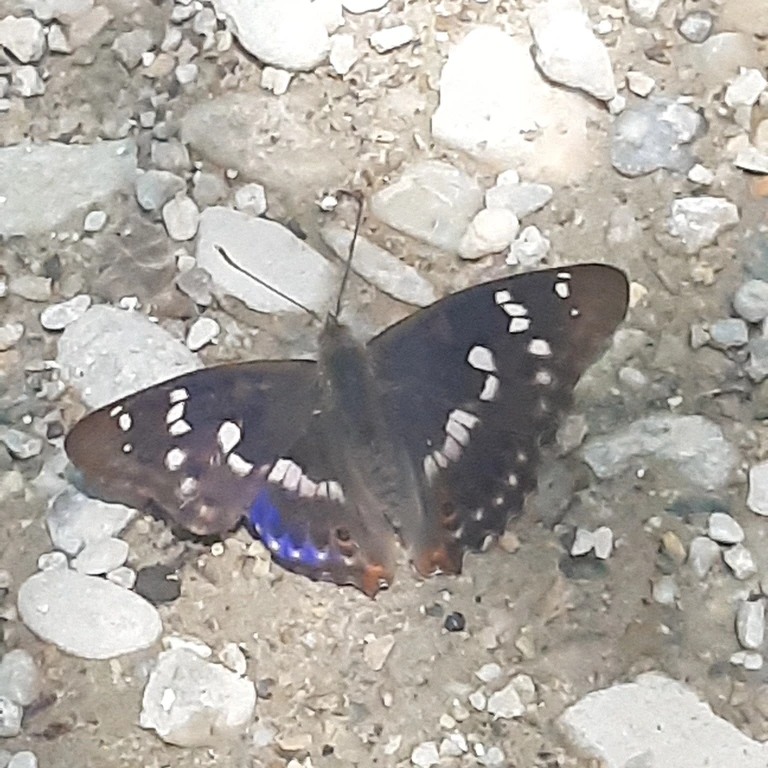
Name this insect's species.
Apatura ilia
